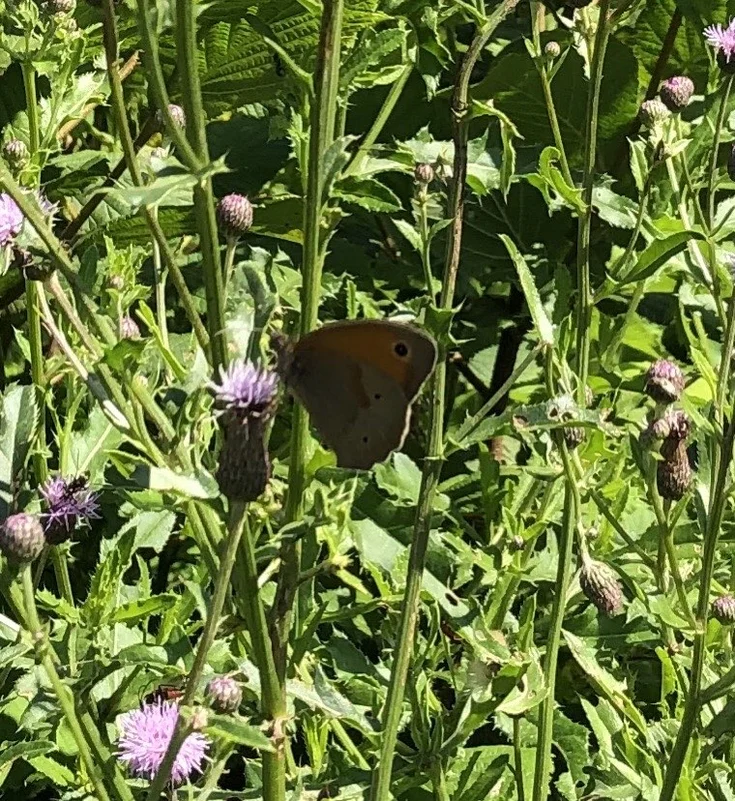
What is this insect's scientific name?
Maniola jurtina
